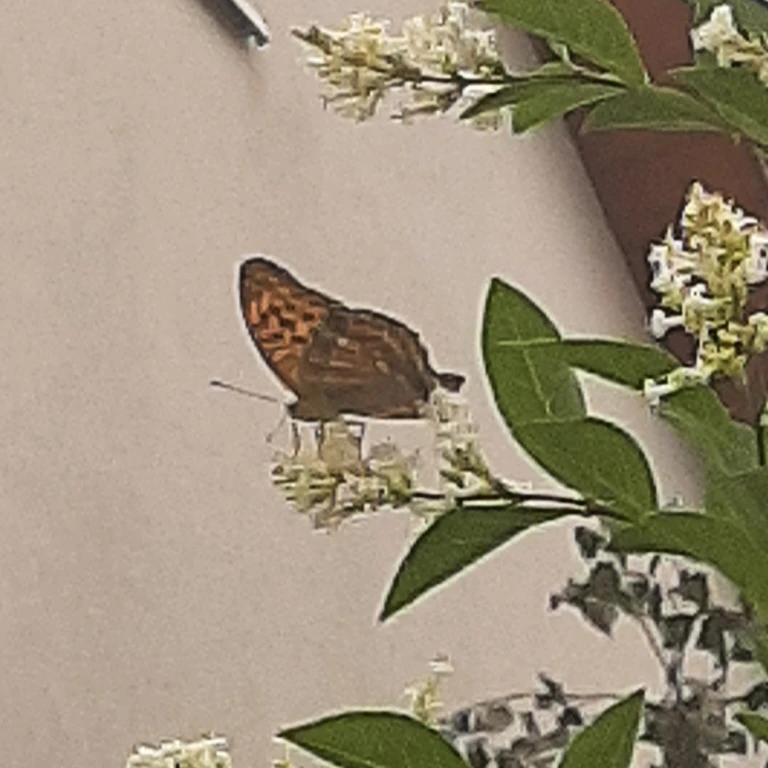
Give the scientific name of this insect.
Argynnis paphia
